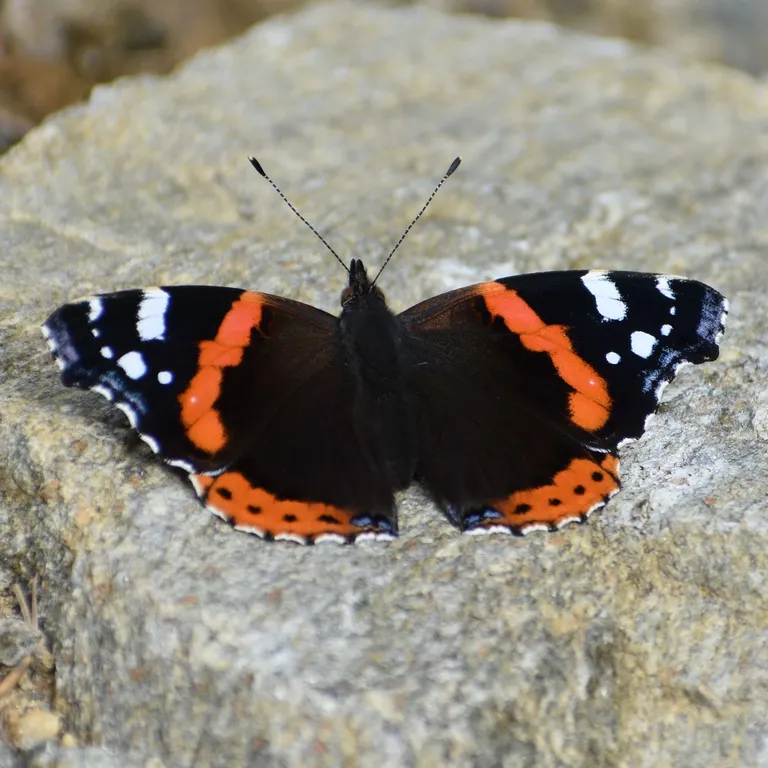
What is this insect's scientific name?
Vanessa atalanta
